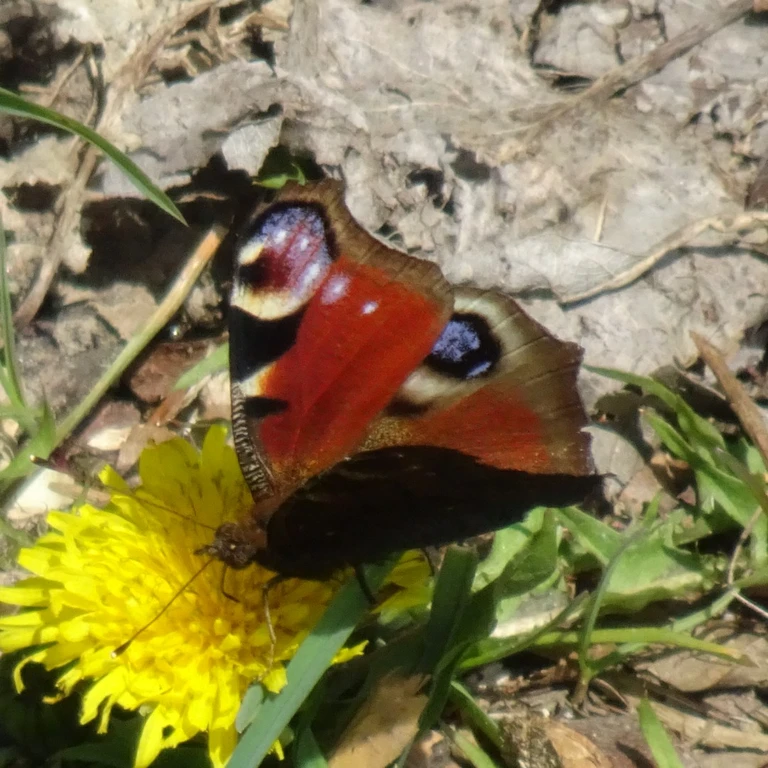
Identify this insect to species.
Aglais io
